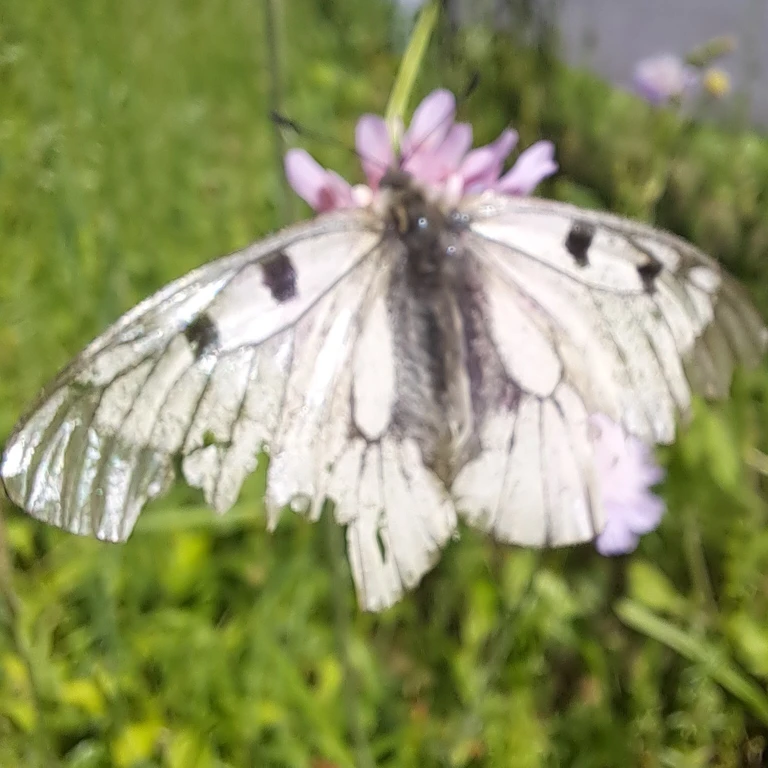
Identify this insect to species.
Parnassius mnemosyne
